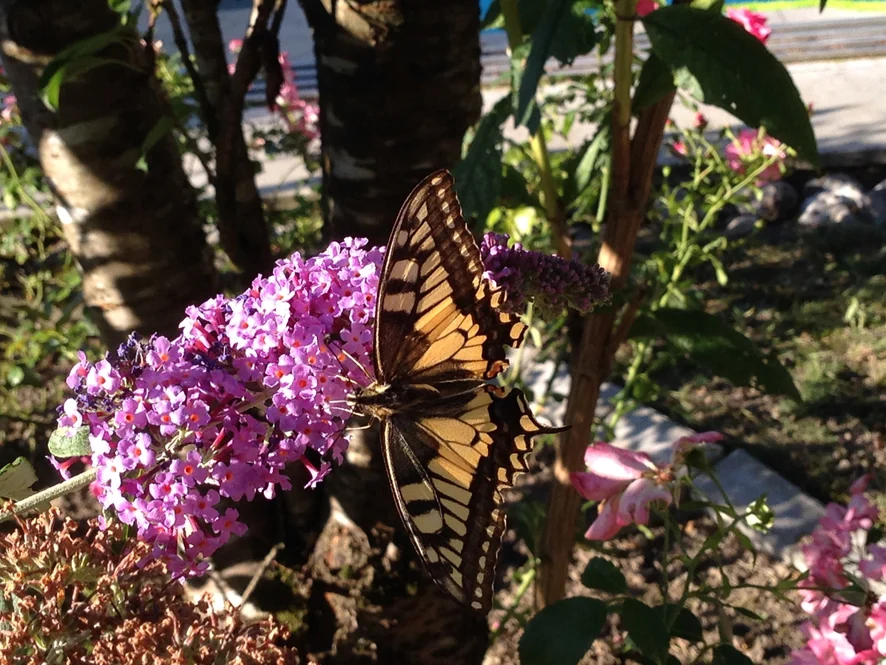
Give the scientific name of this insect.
Papilio machaon
